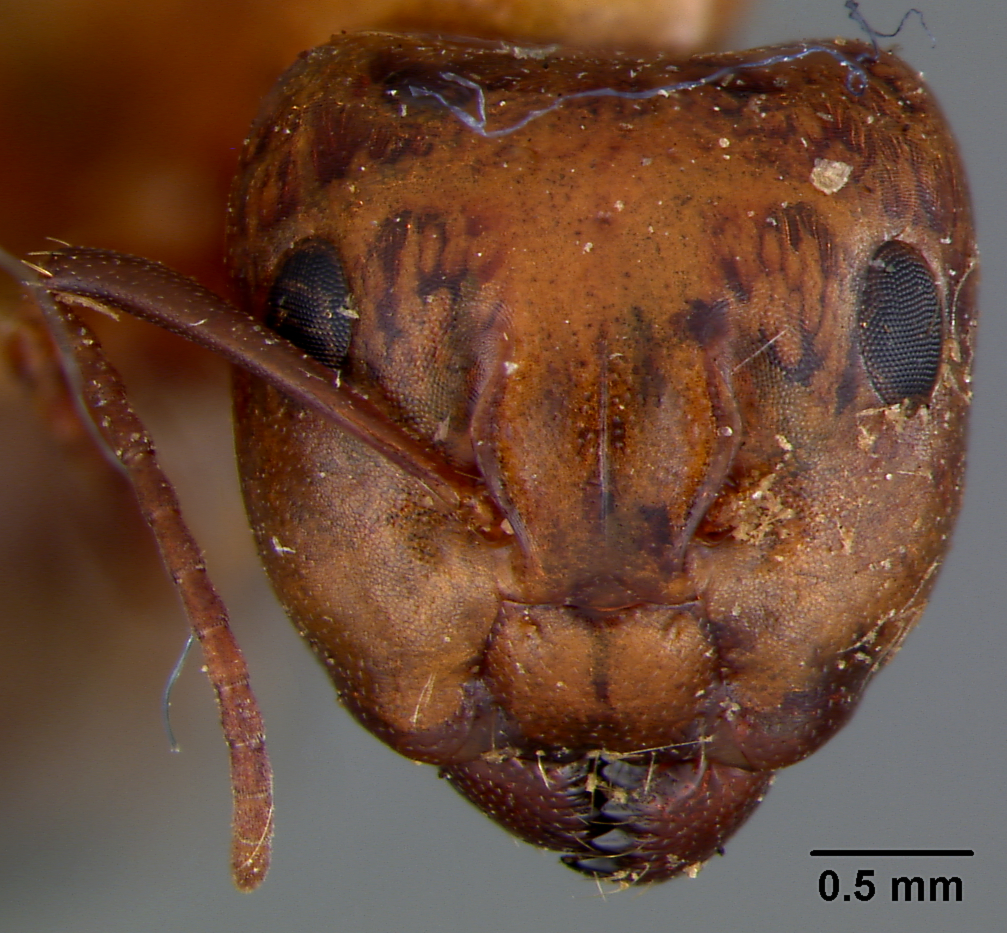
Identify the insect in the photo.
Camponotus sayi
